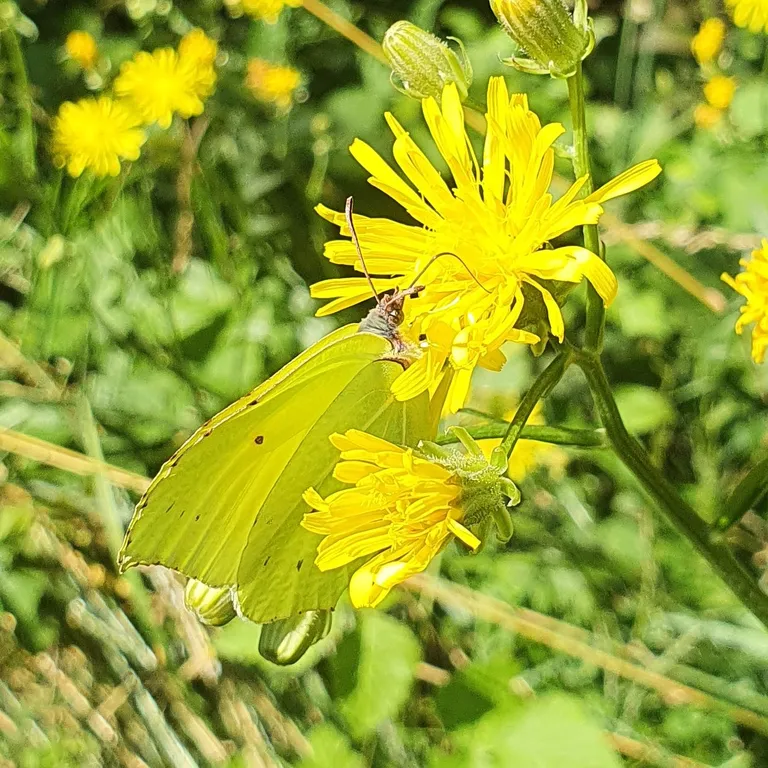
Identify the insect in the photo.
Gonepteryx rhamni
